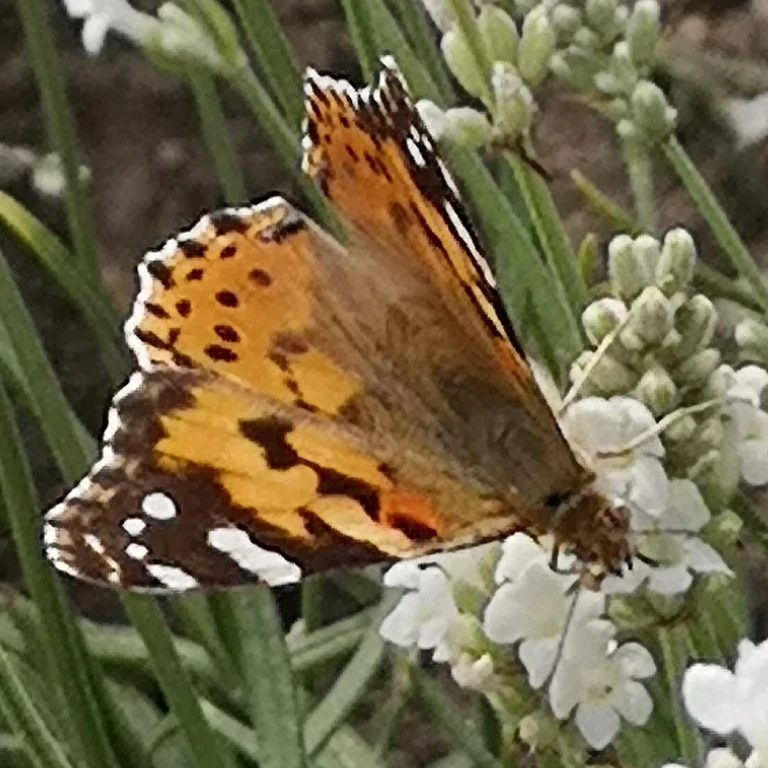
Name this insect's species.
Vanessa cardui
